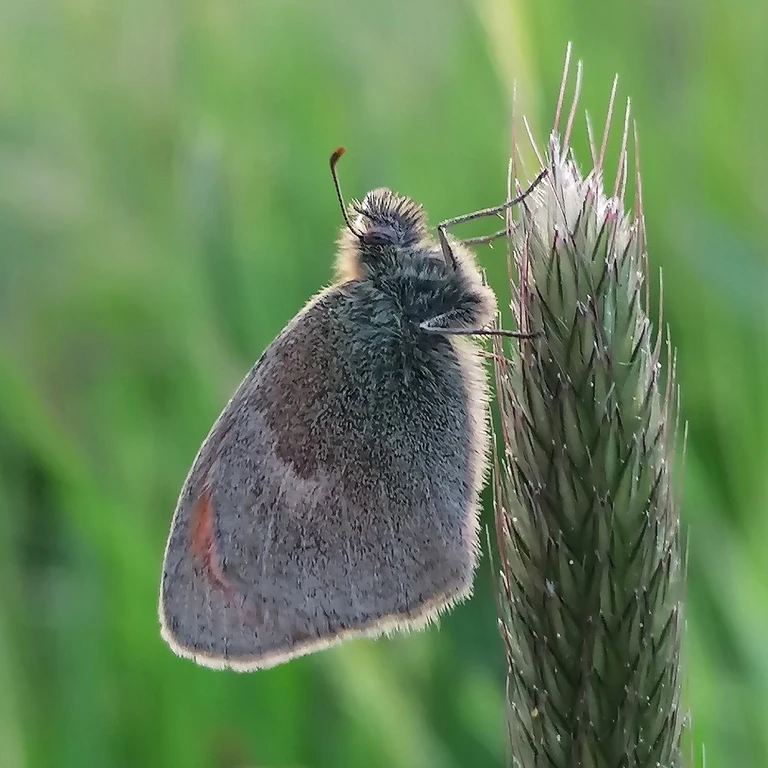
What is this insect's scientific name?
Coenonympha pamphilus
